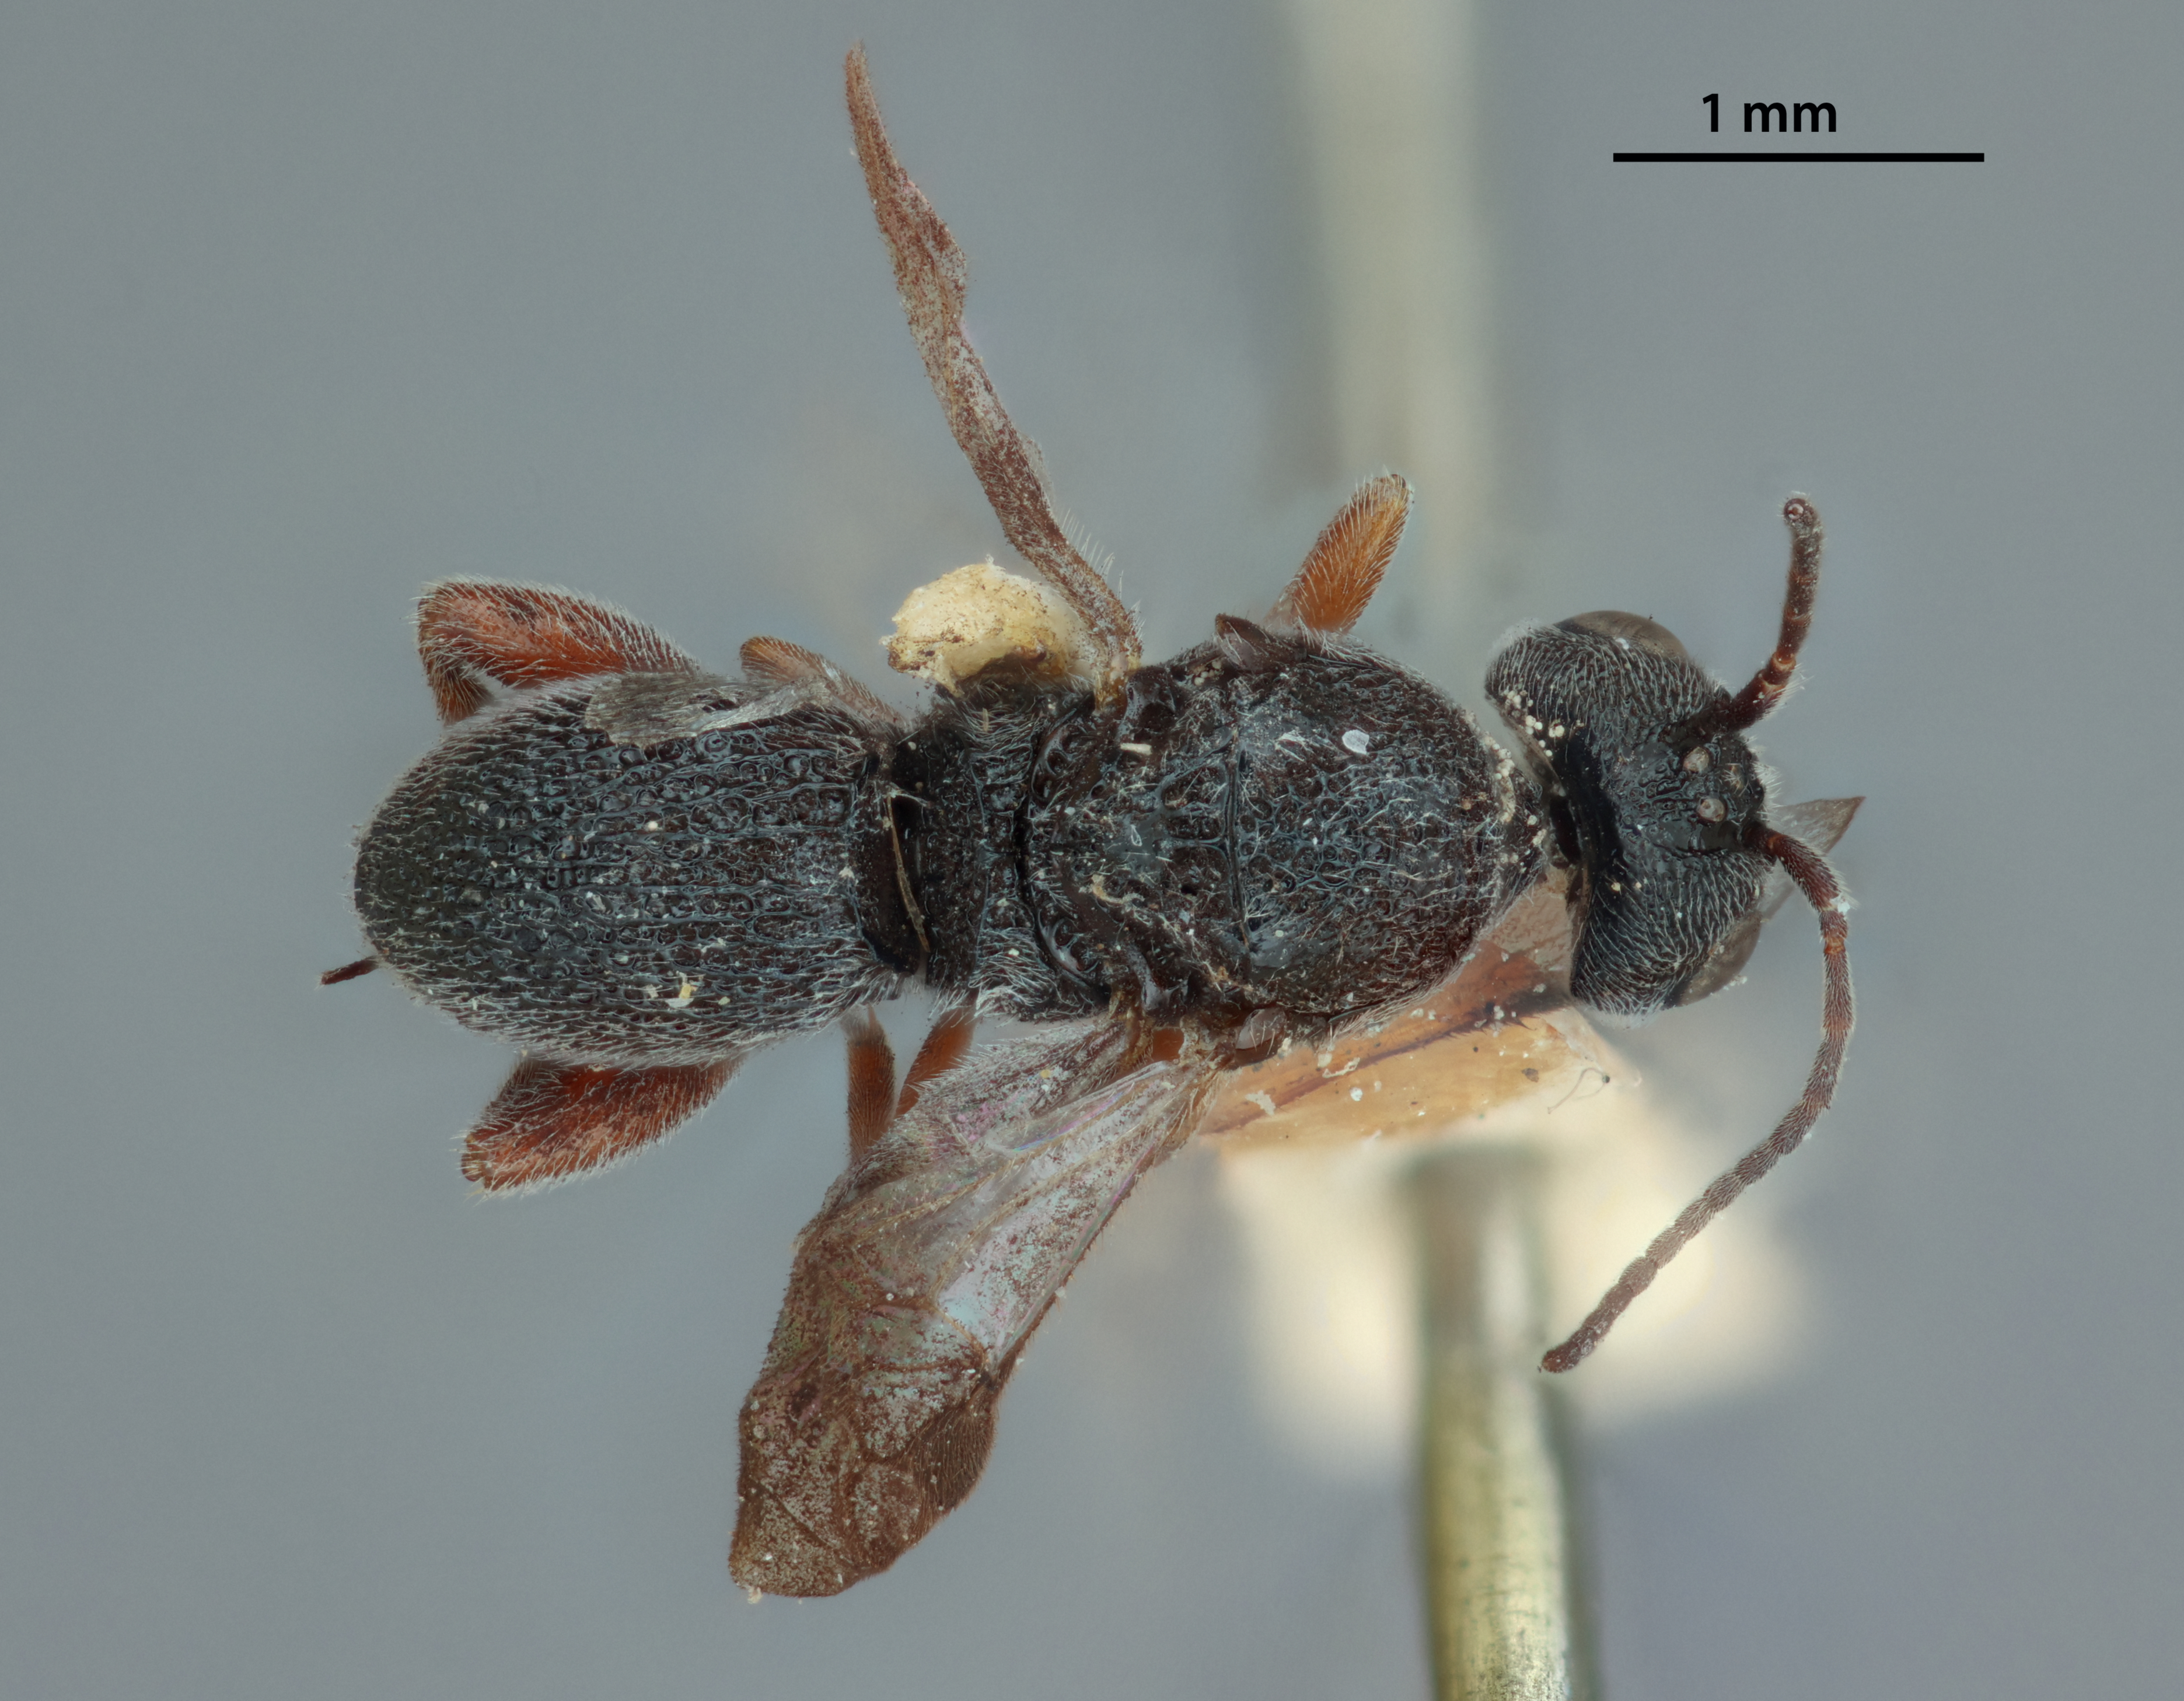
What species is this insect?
Urosigalphus mimosestes
